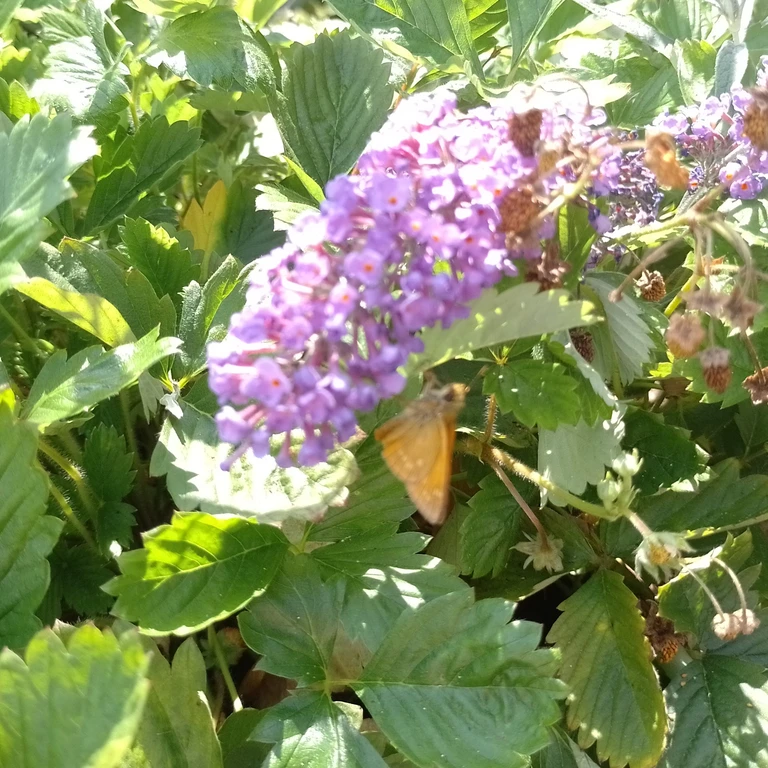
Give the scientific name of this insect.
Ochlodes sylvanus (also Ochlodes venata)
